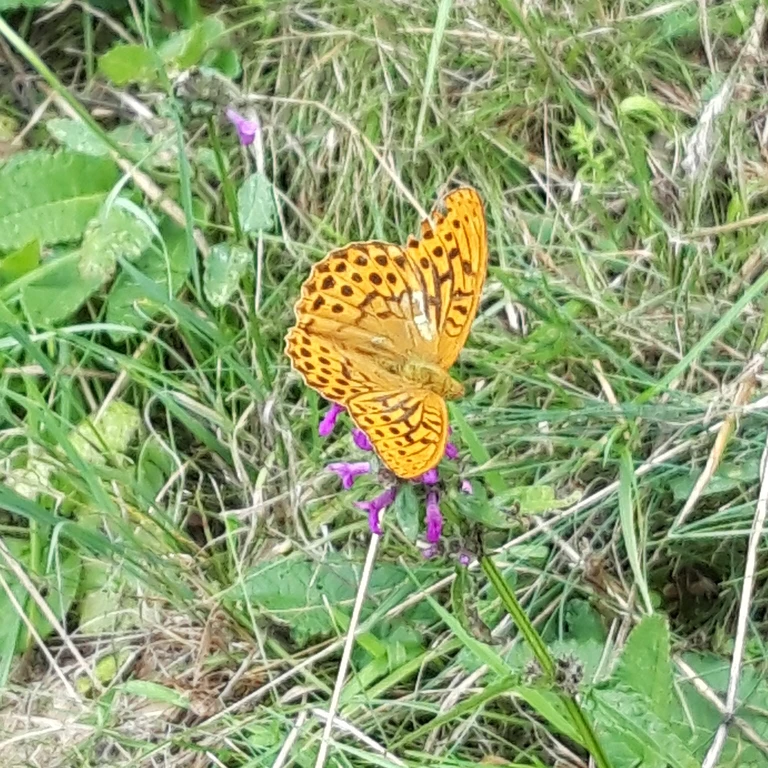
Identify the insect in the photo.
Argynnis paphia
